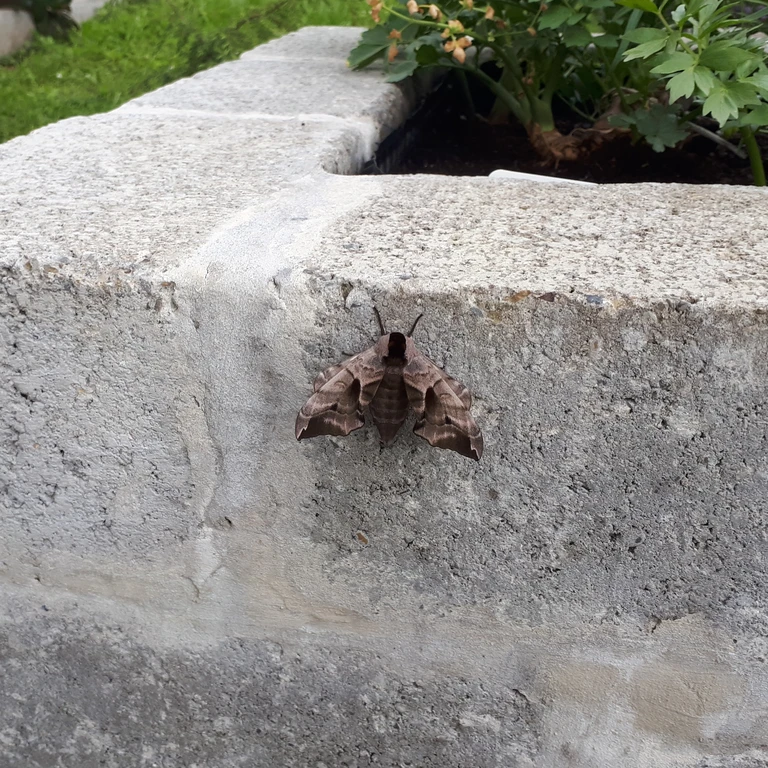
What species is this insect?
Smerinthus ocellata
